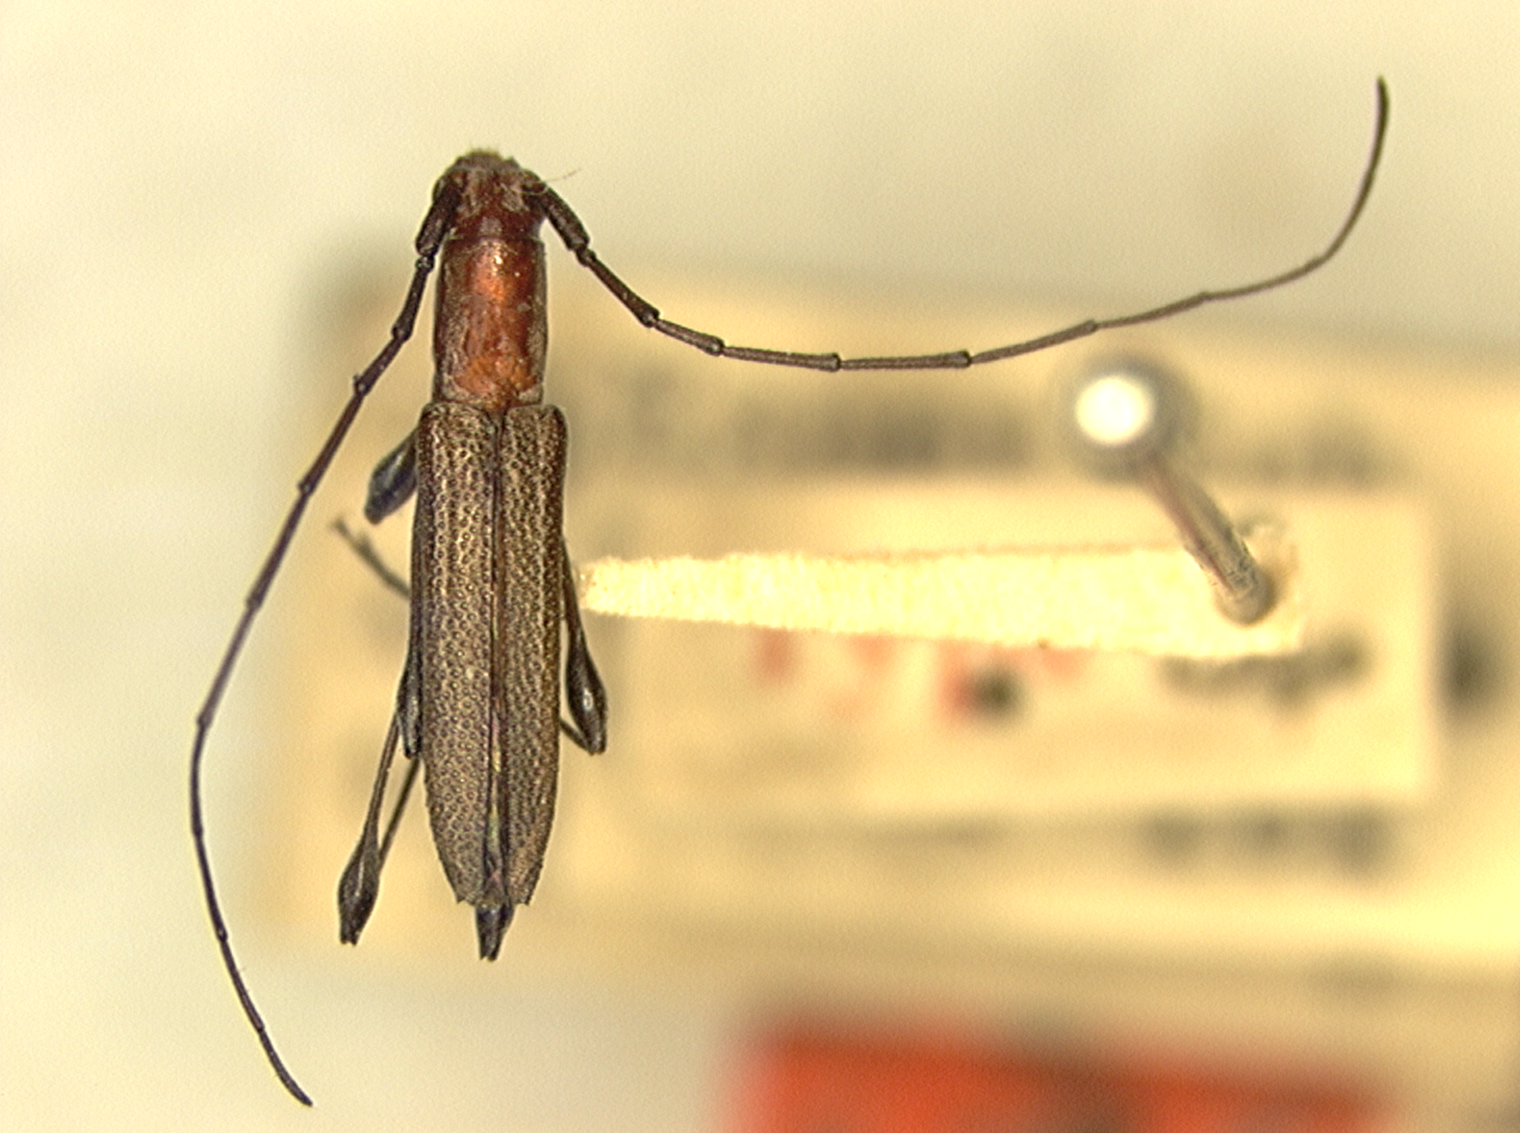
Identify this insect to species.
Rhopalophora angustata
